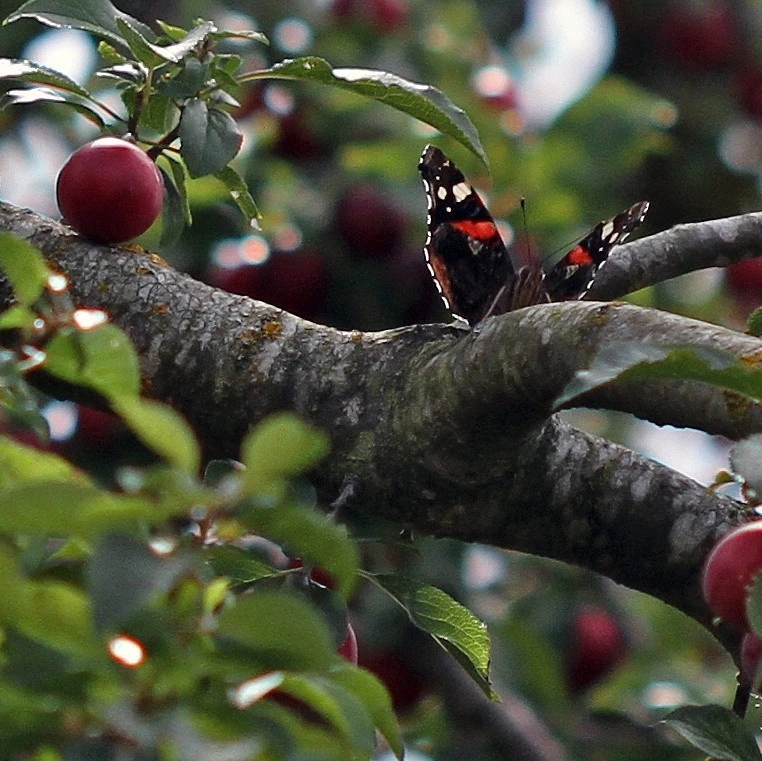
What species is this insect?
Vanessa atalanta
